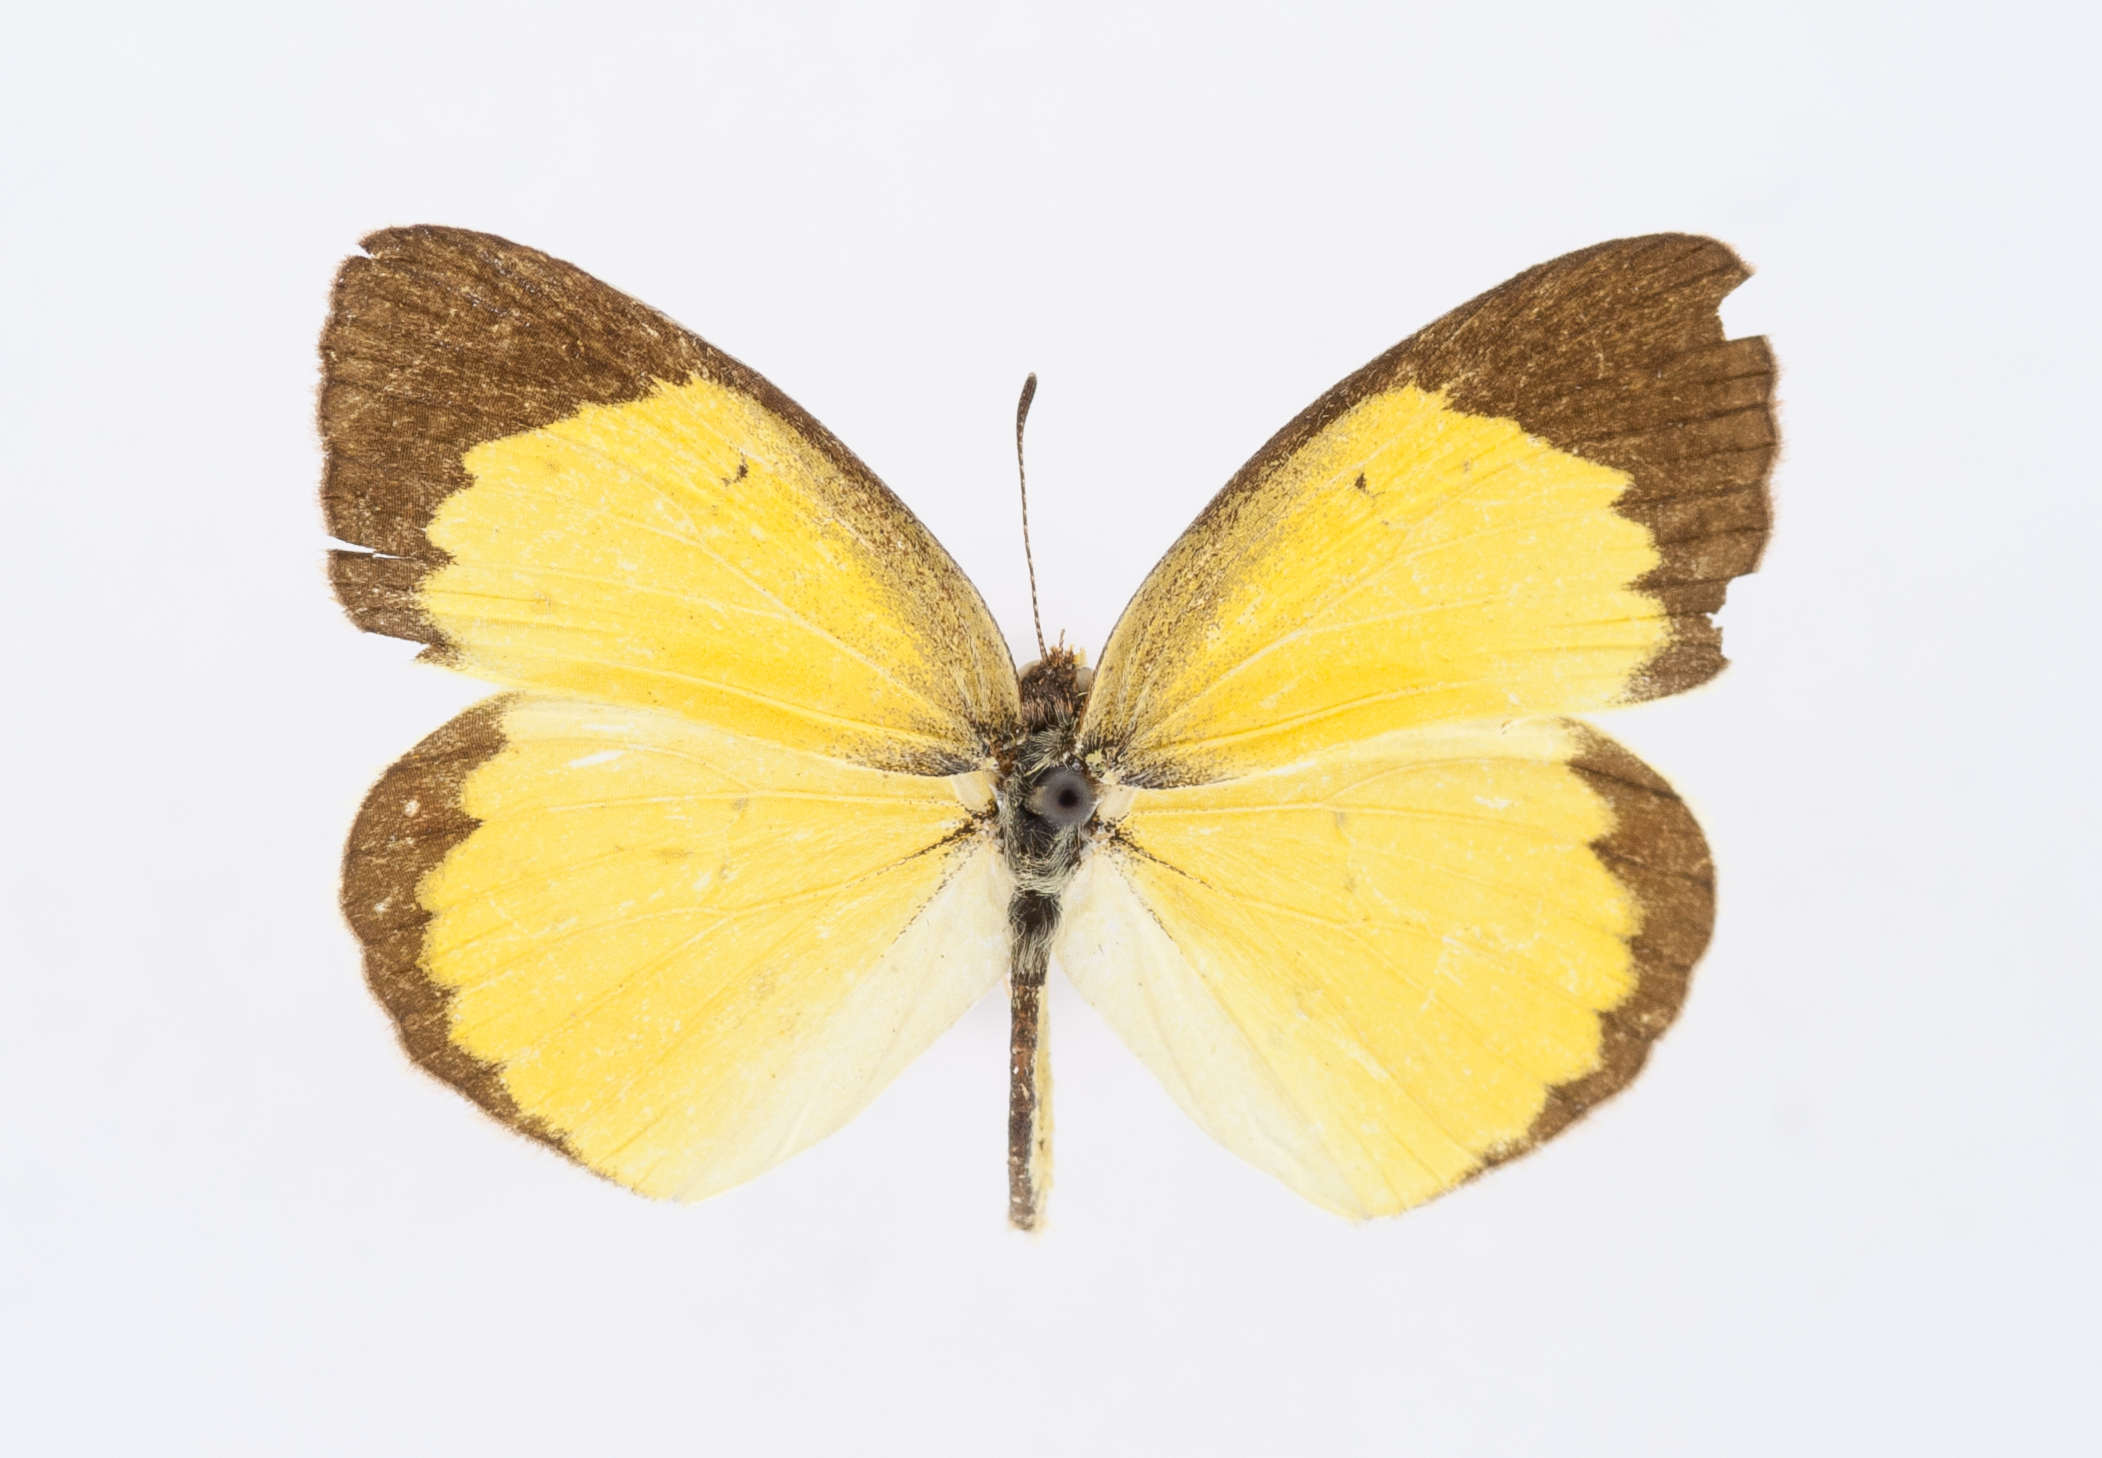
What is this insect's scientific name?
Eurema lisa
